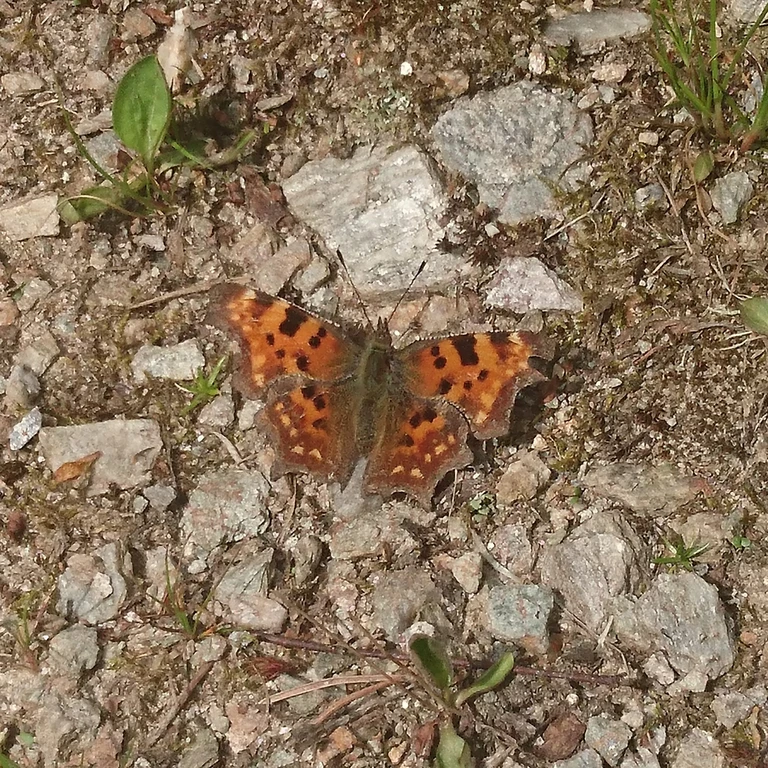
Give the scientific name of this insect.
Polygonia c-album
